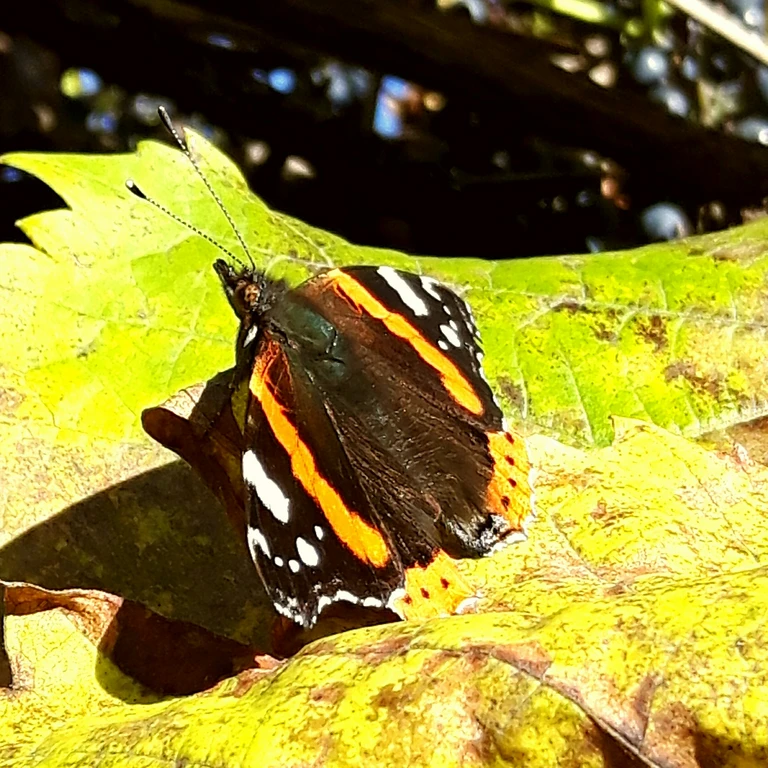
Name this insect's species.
Vanessa atalanta
